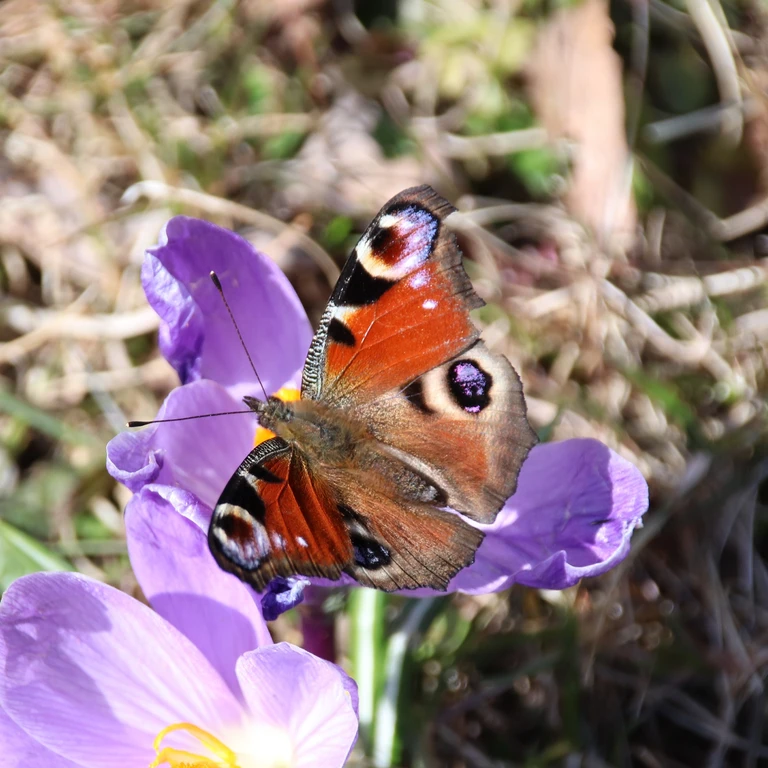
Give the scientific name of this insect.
Aglais io
